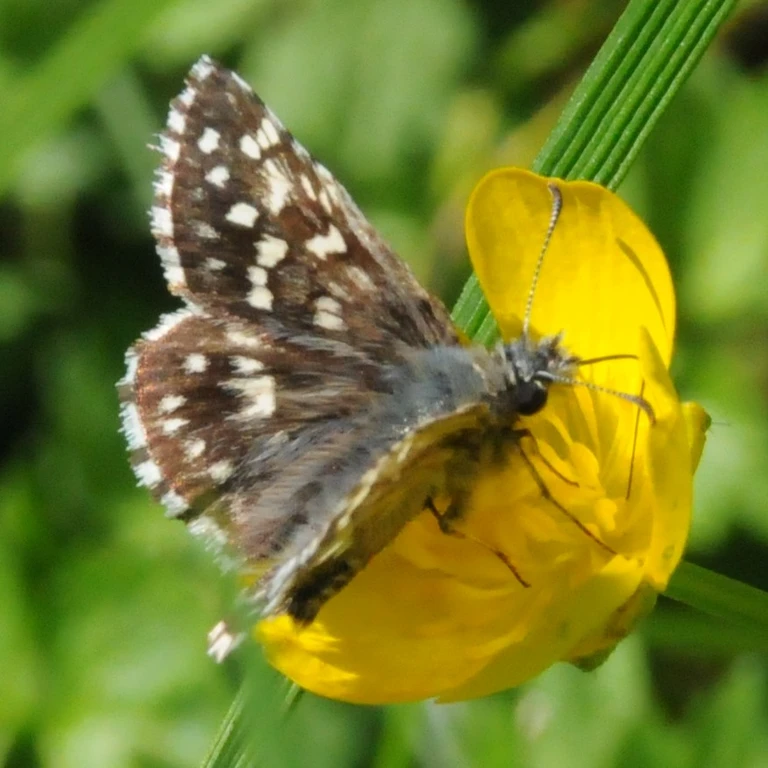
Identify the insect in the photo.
Pyrgus malvae
